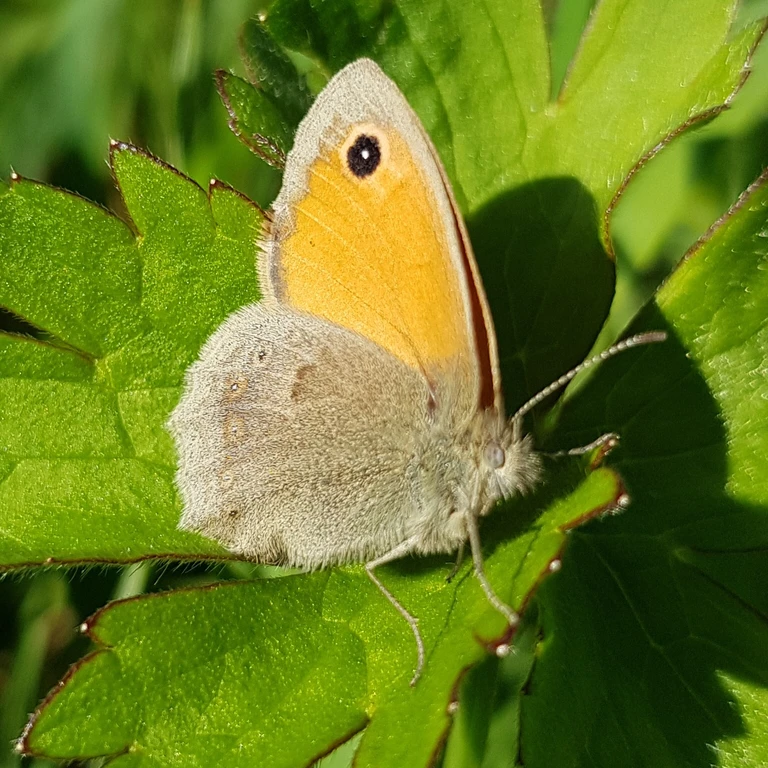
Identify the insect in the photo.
Coenonympha pamphilus
